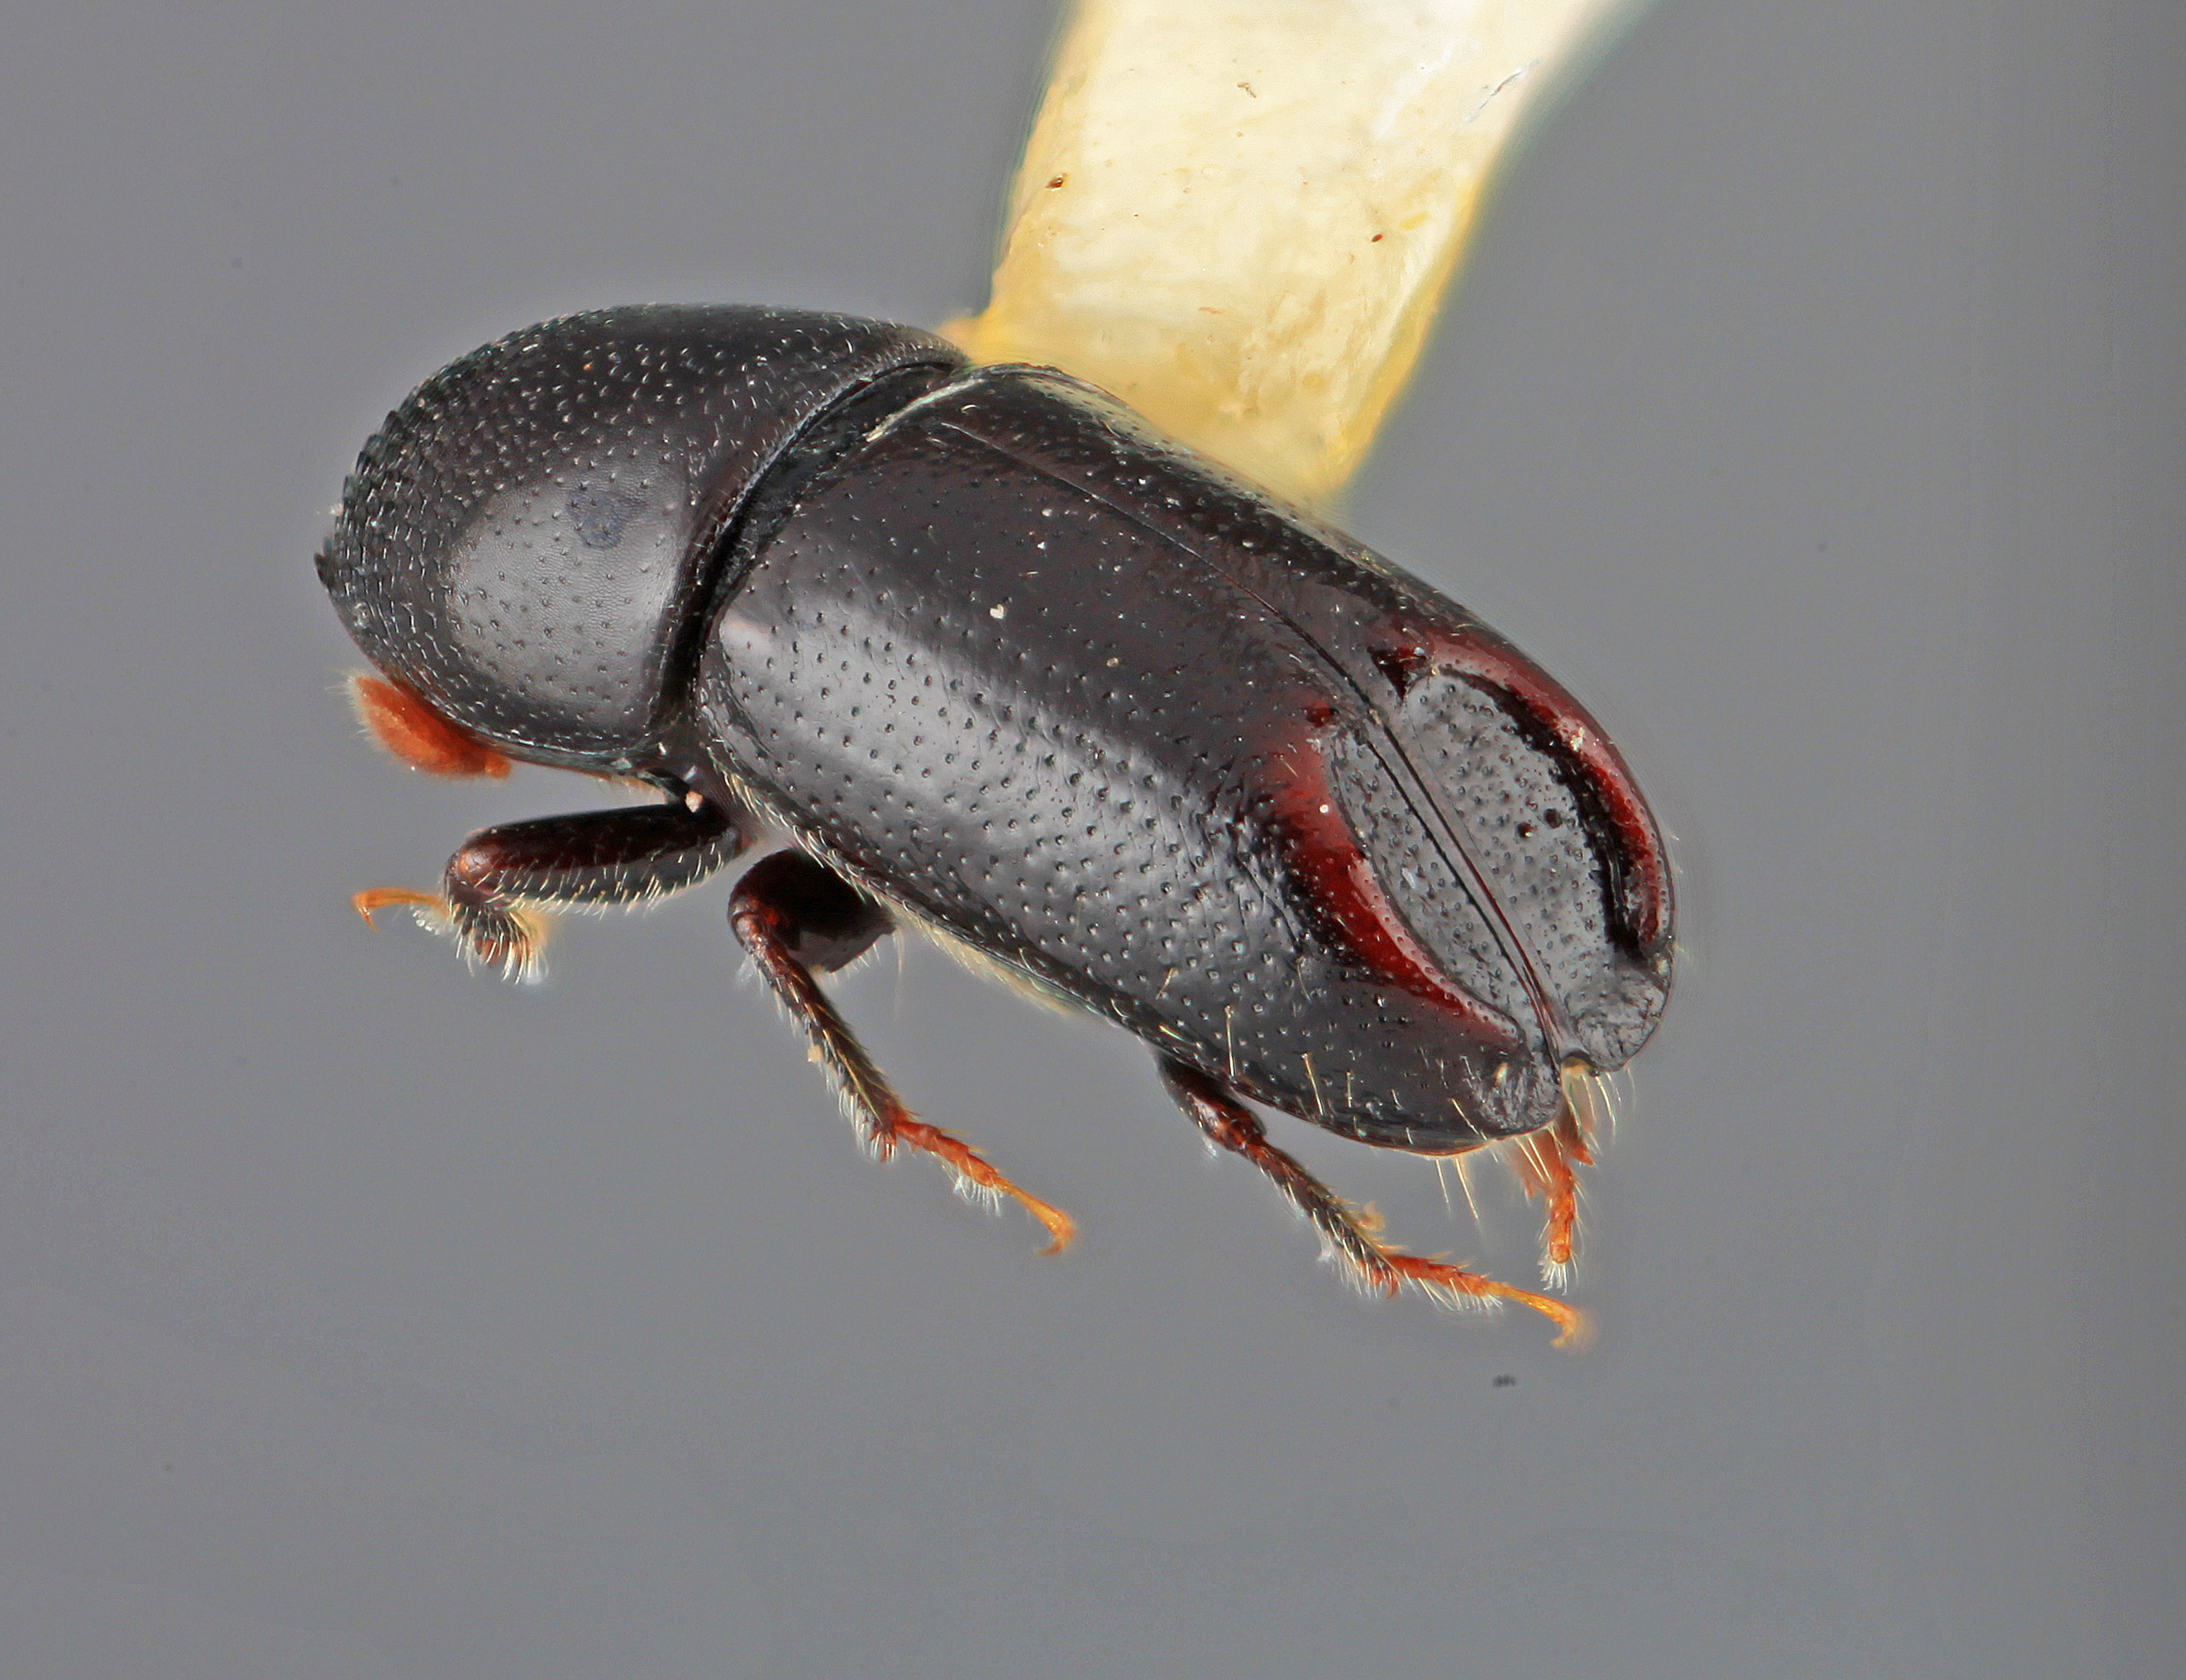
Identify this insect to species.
Tricolus parsus
